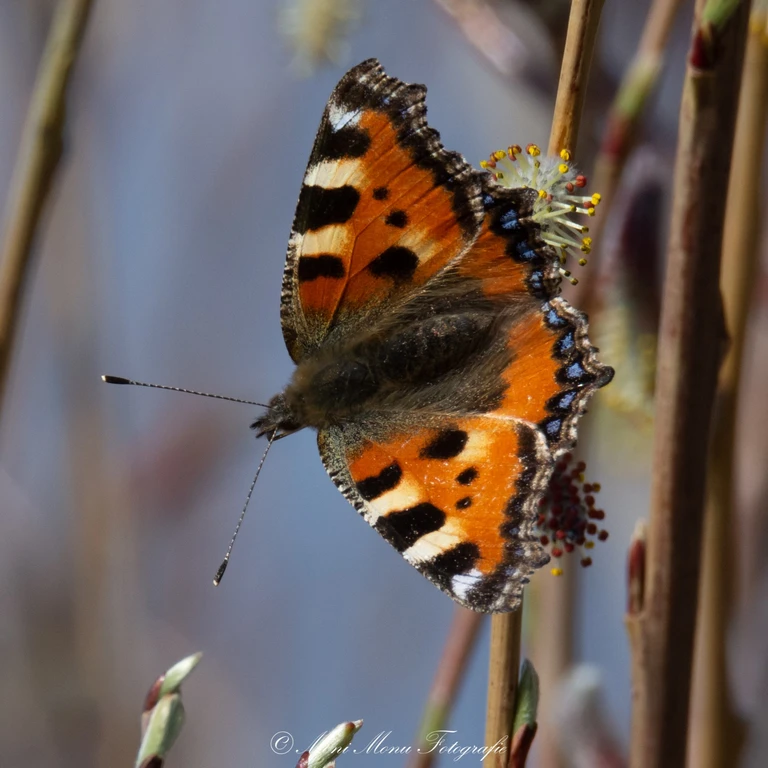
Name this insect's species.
Aglais urticae
